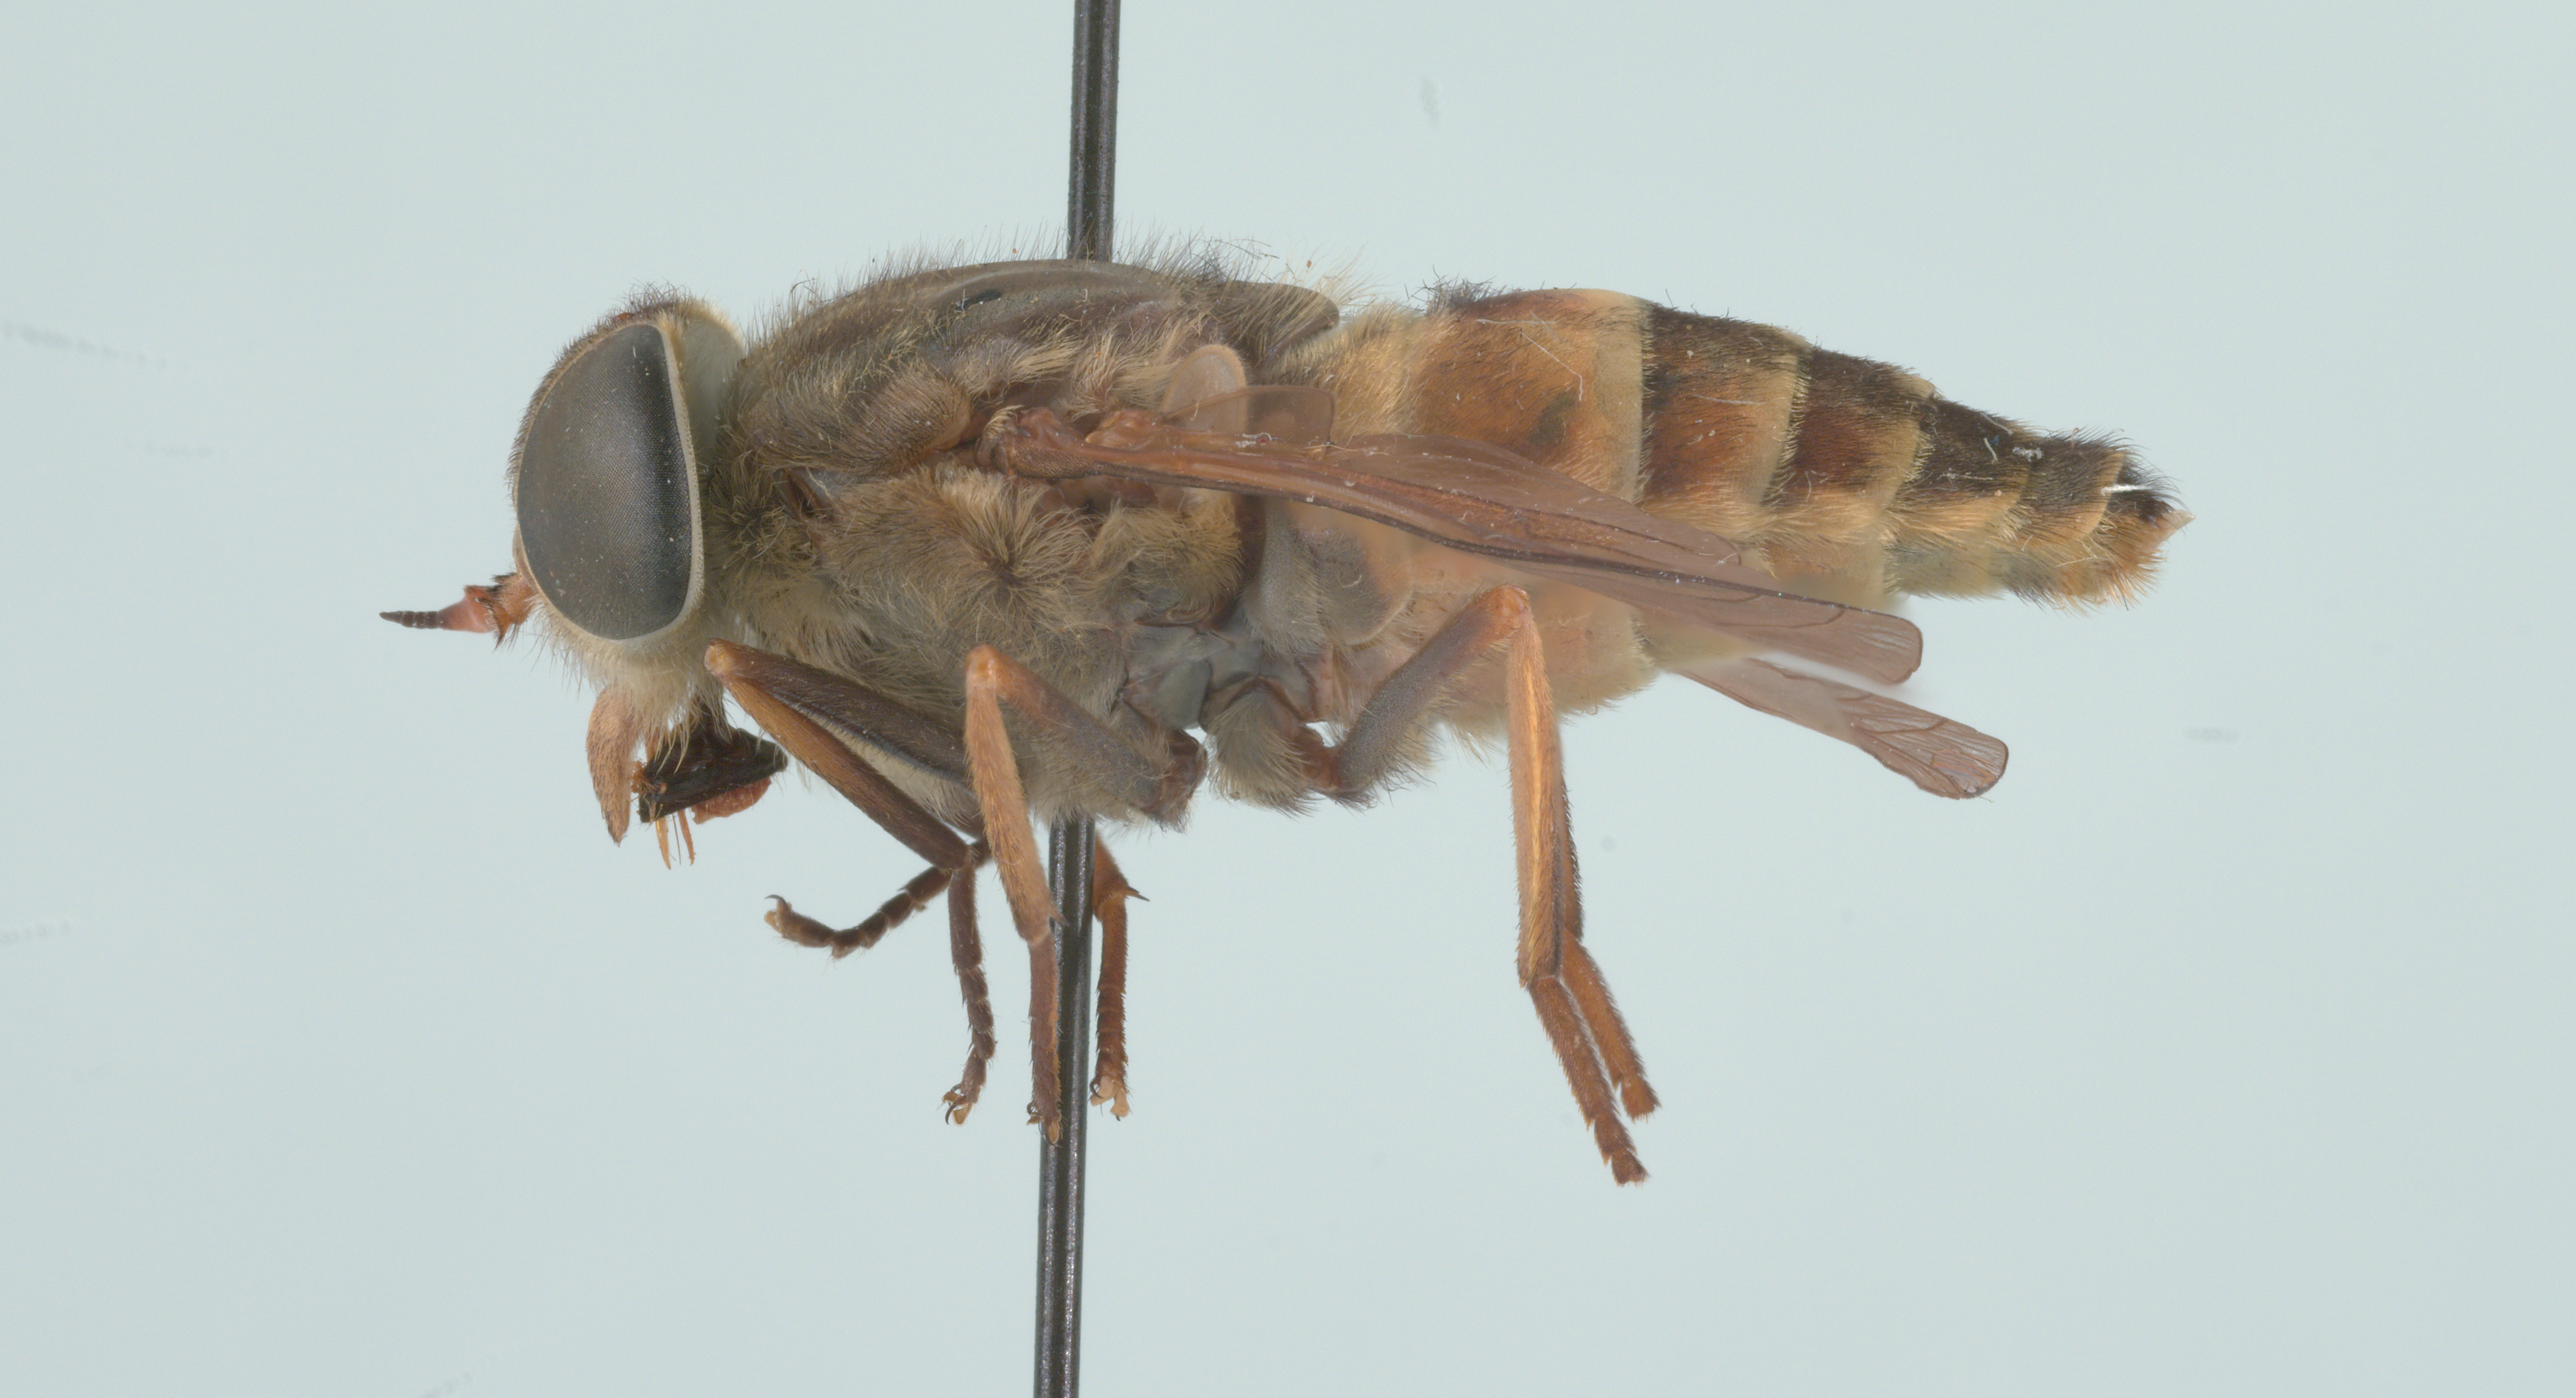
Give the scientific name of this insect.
Hybomitra californica
